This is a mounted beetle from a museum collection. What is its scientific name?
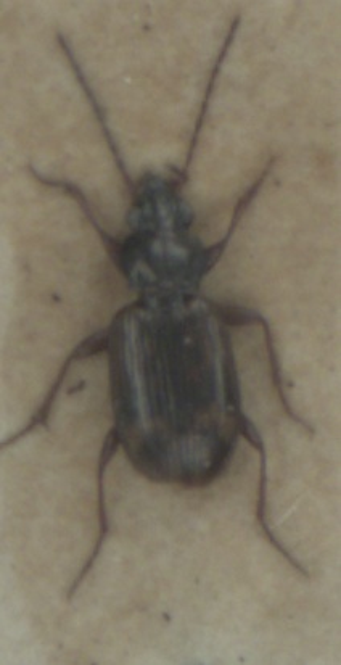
Bembidion dentellum
